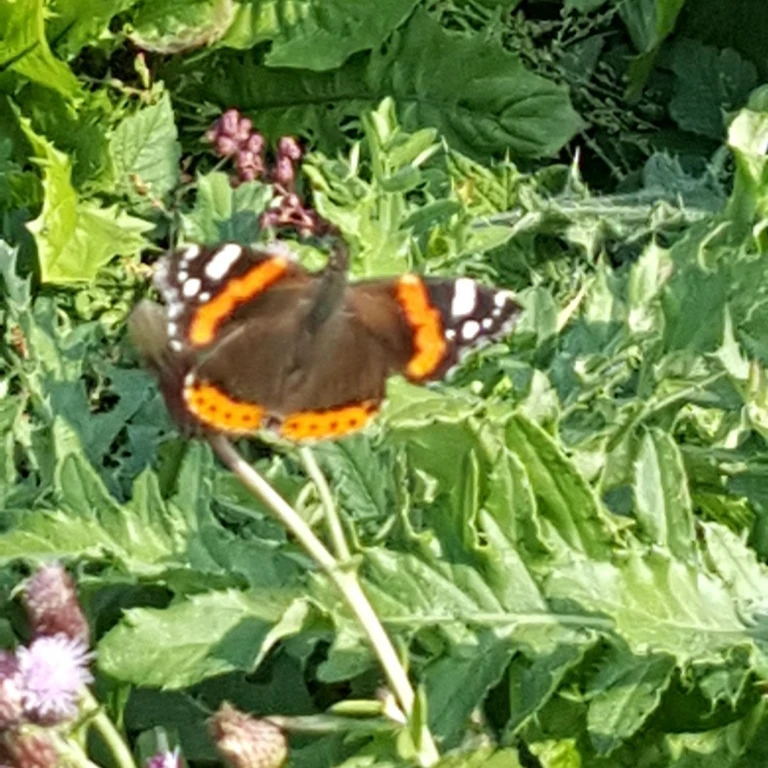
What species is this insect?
Vanessa atalanta
